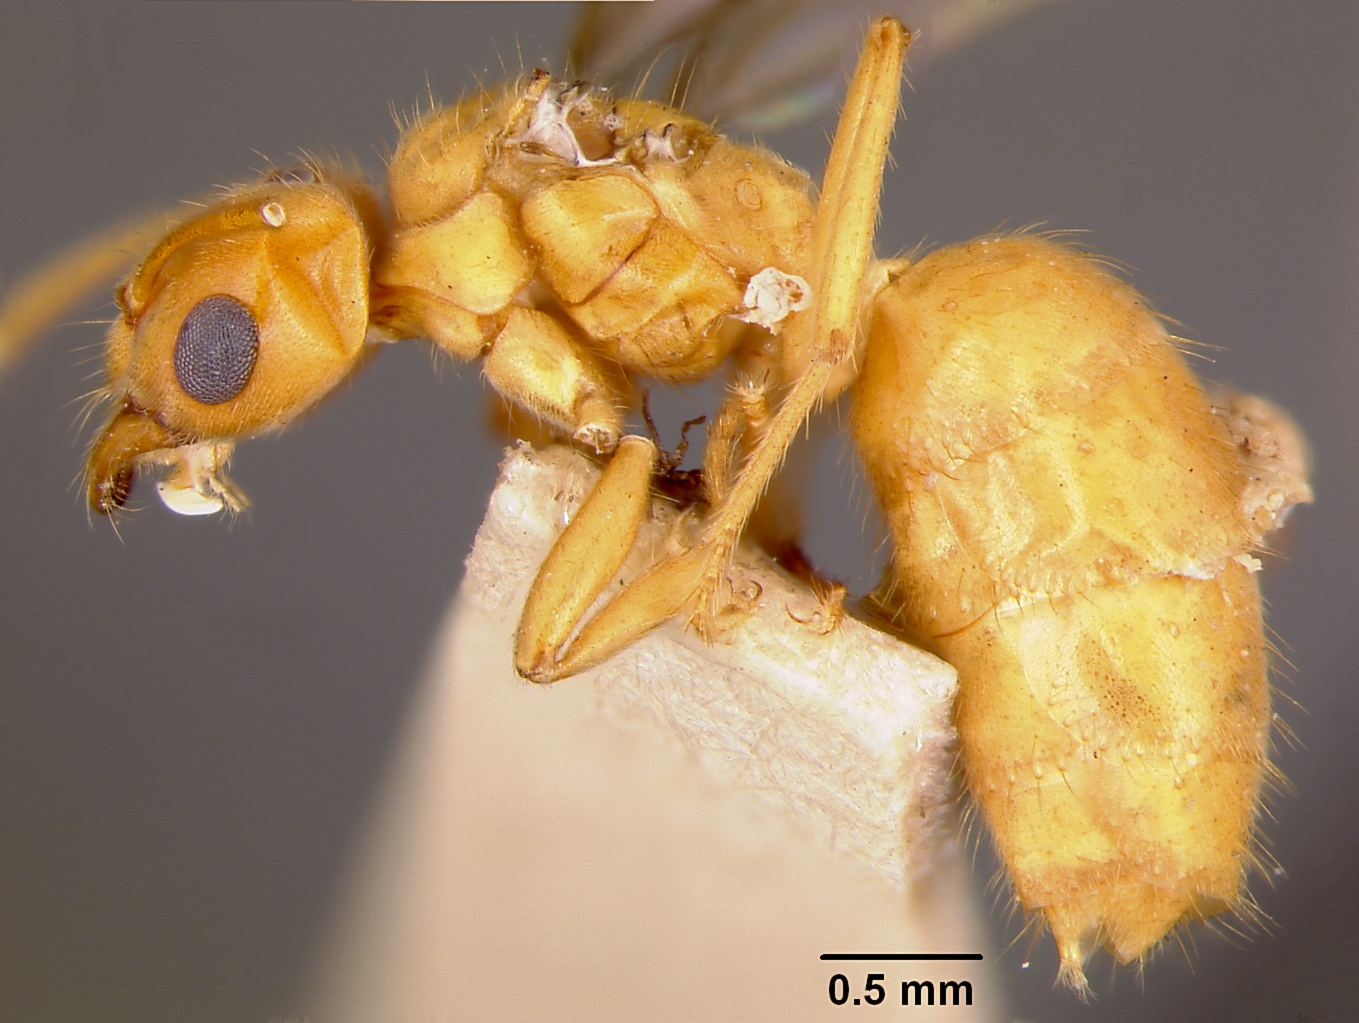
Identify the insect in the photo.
Acropyga moluccana
